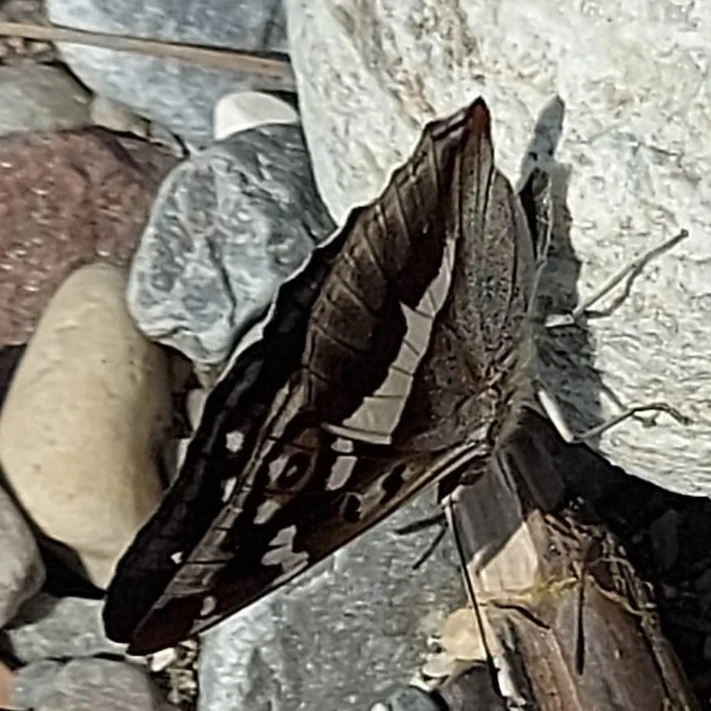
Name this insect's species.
Apatura iris
